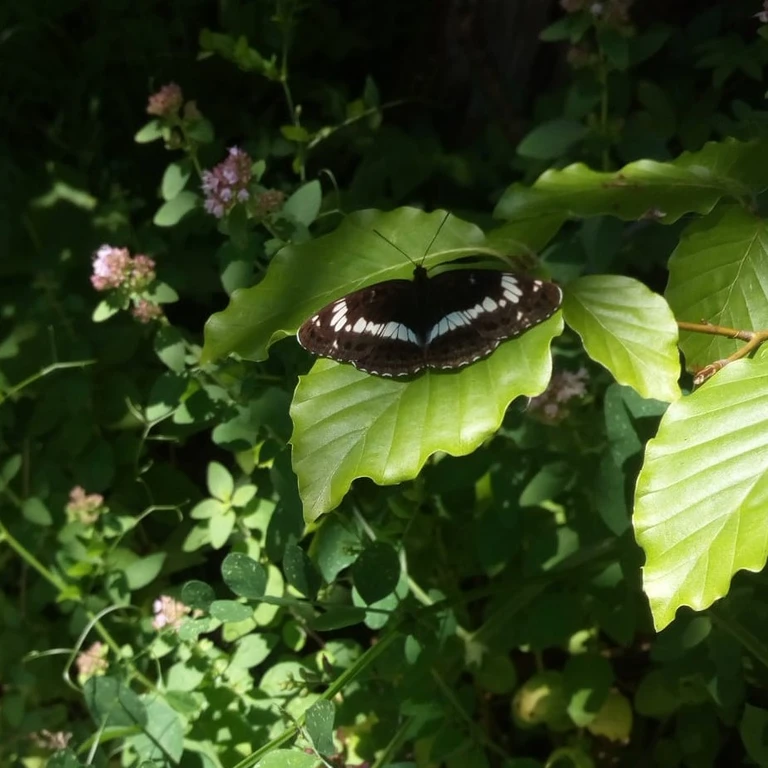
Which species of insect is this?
Limenitis camilla (also Ladoga camilla)
